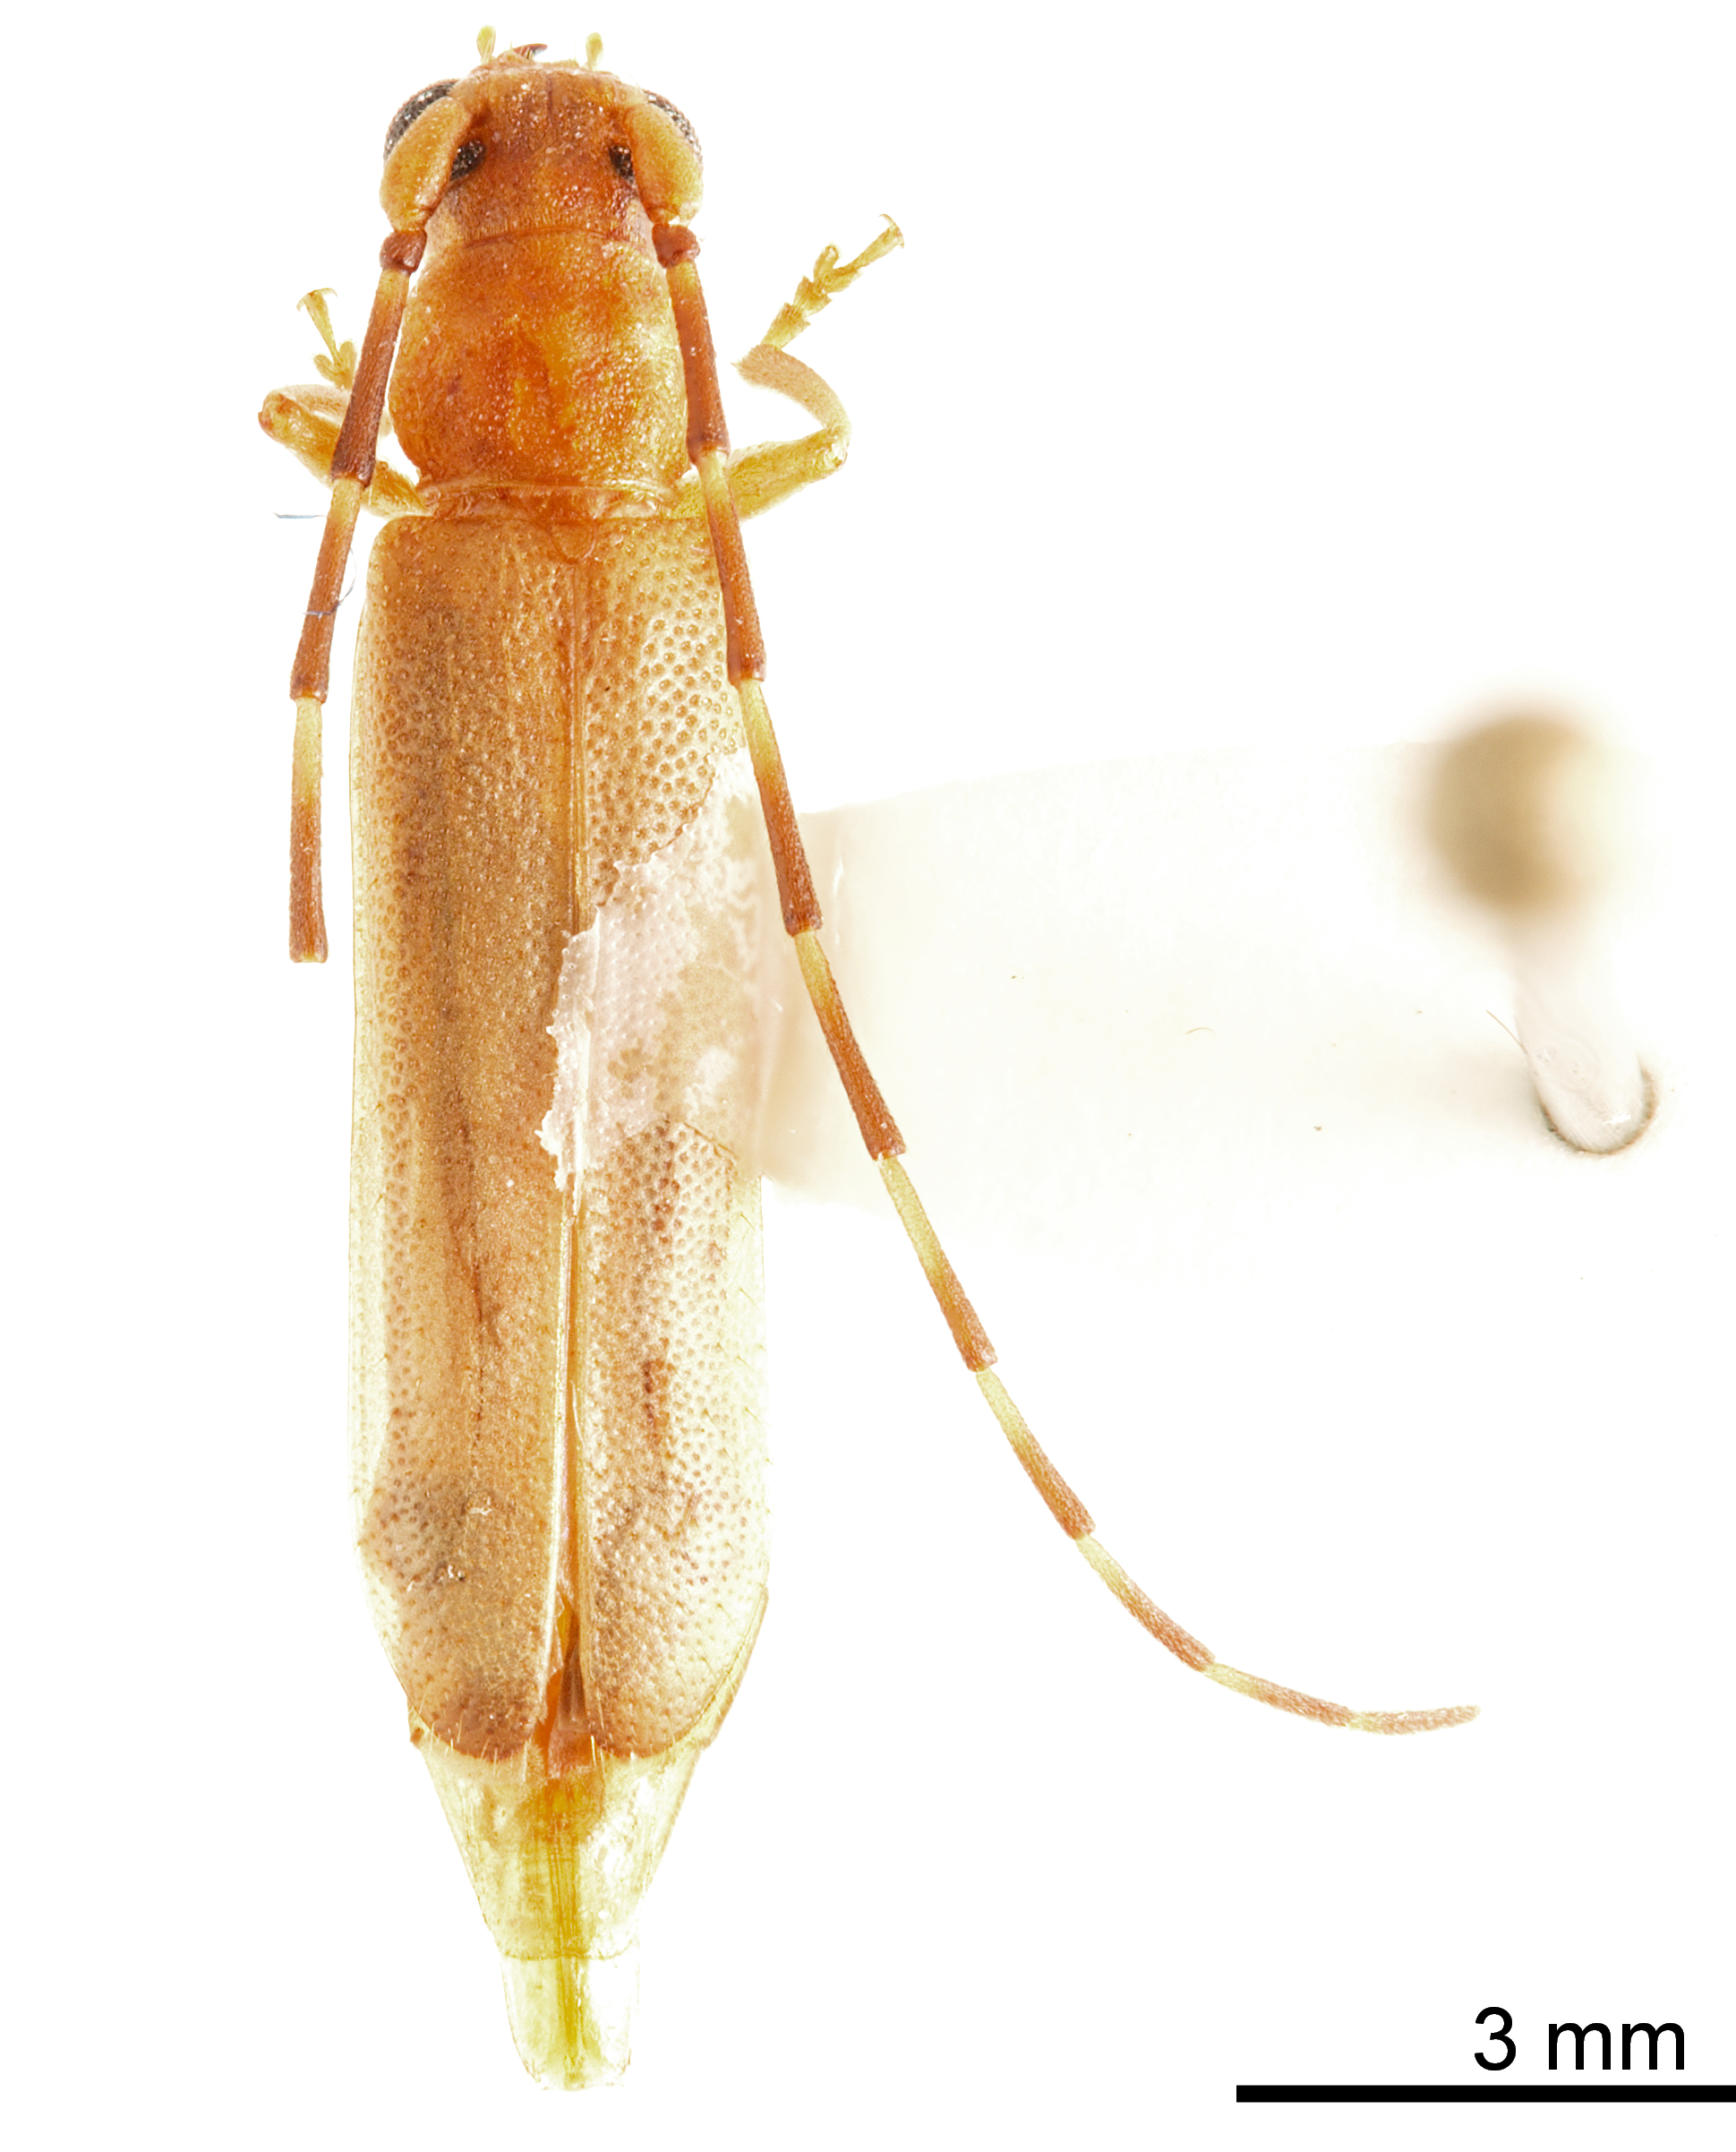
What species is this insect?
Sphagoeme sahlbergi
